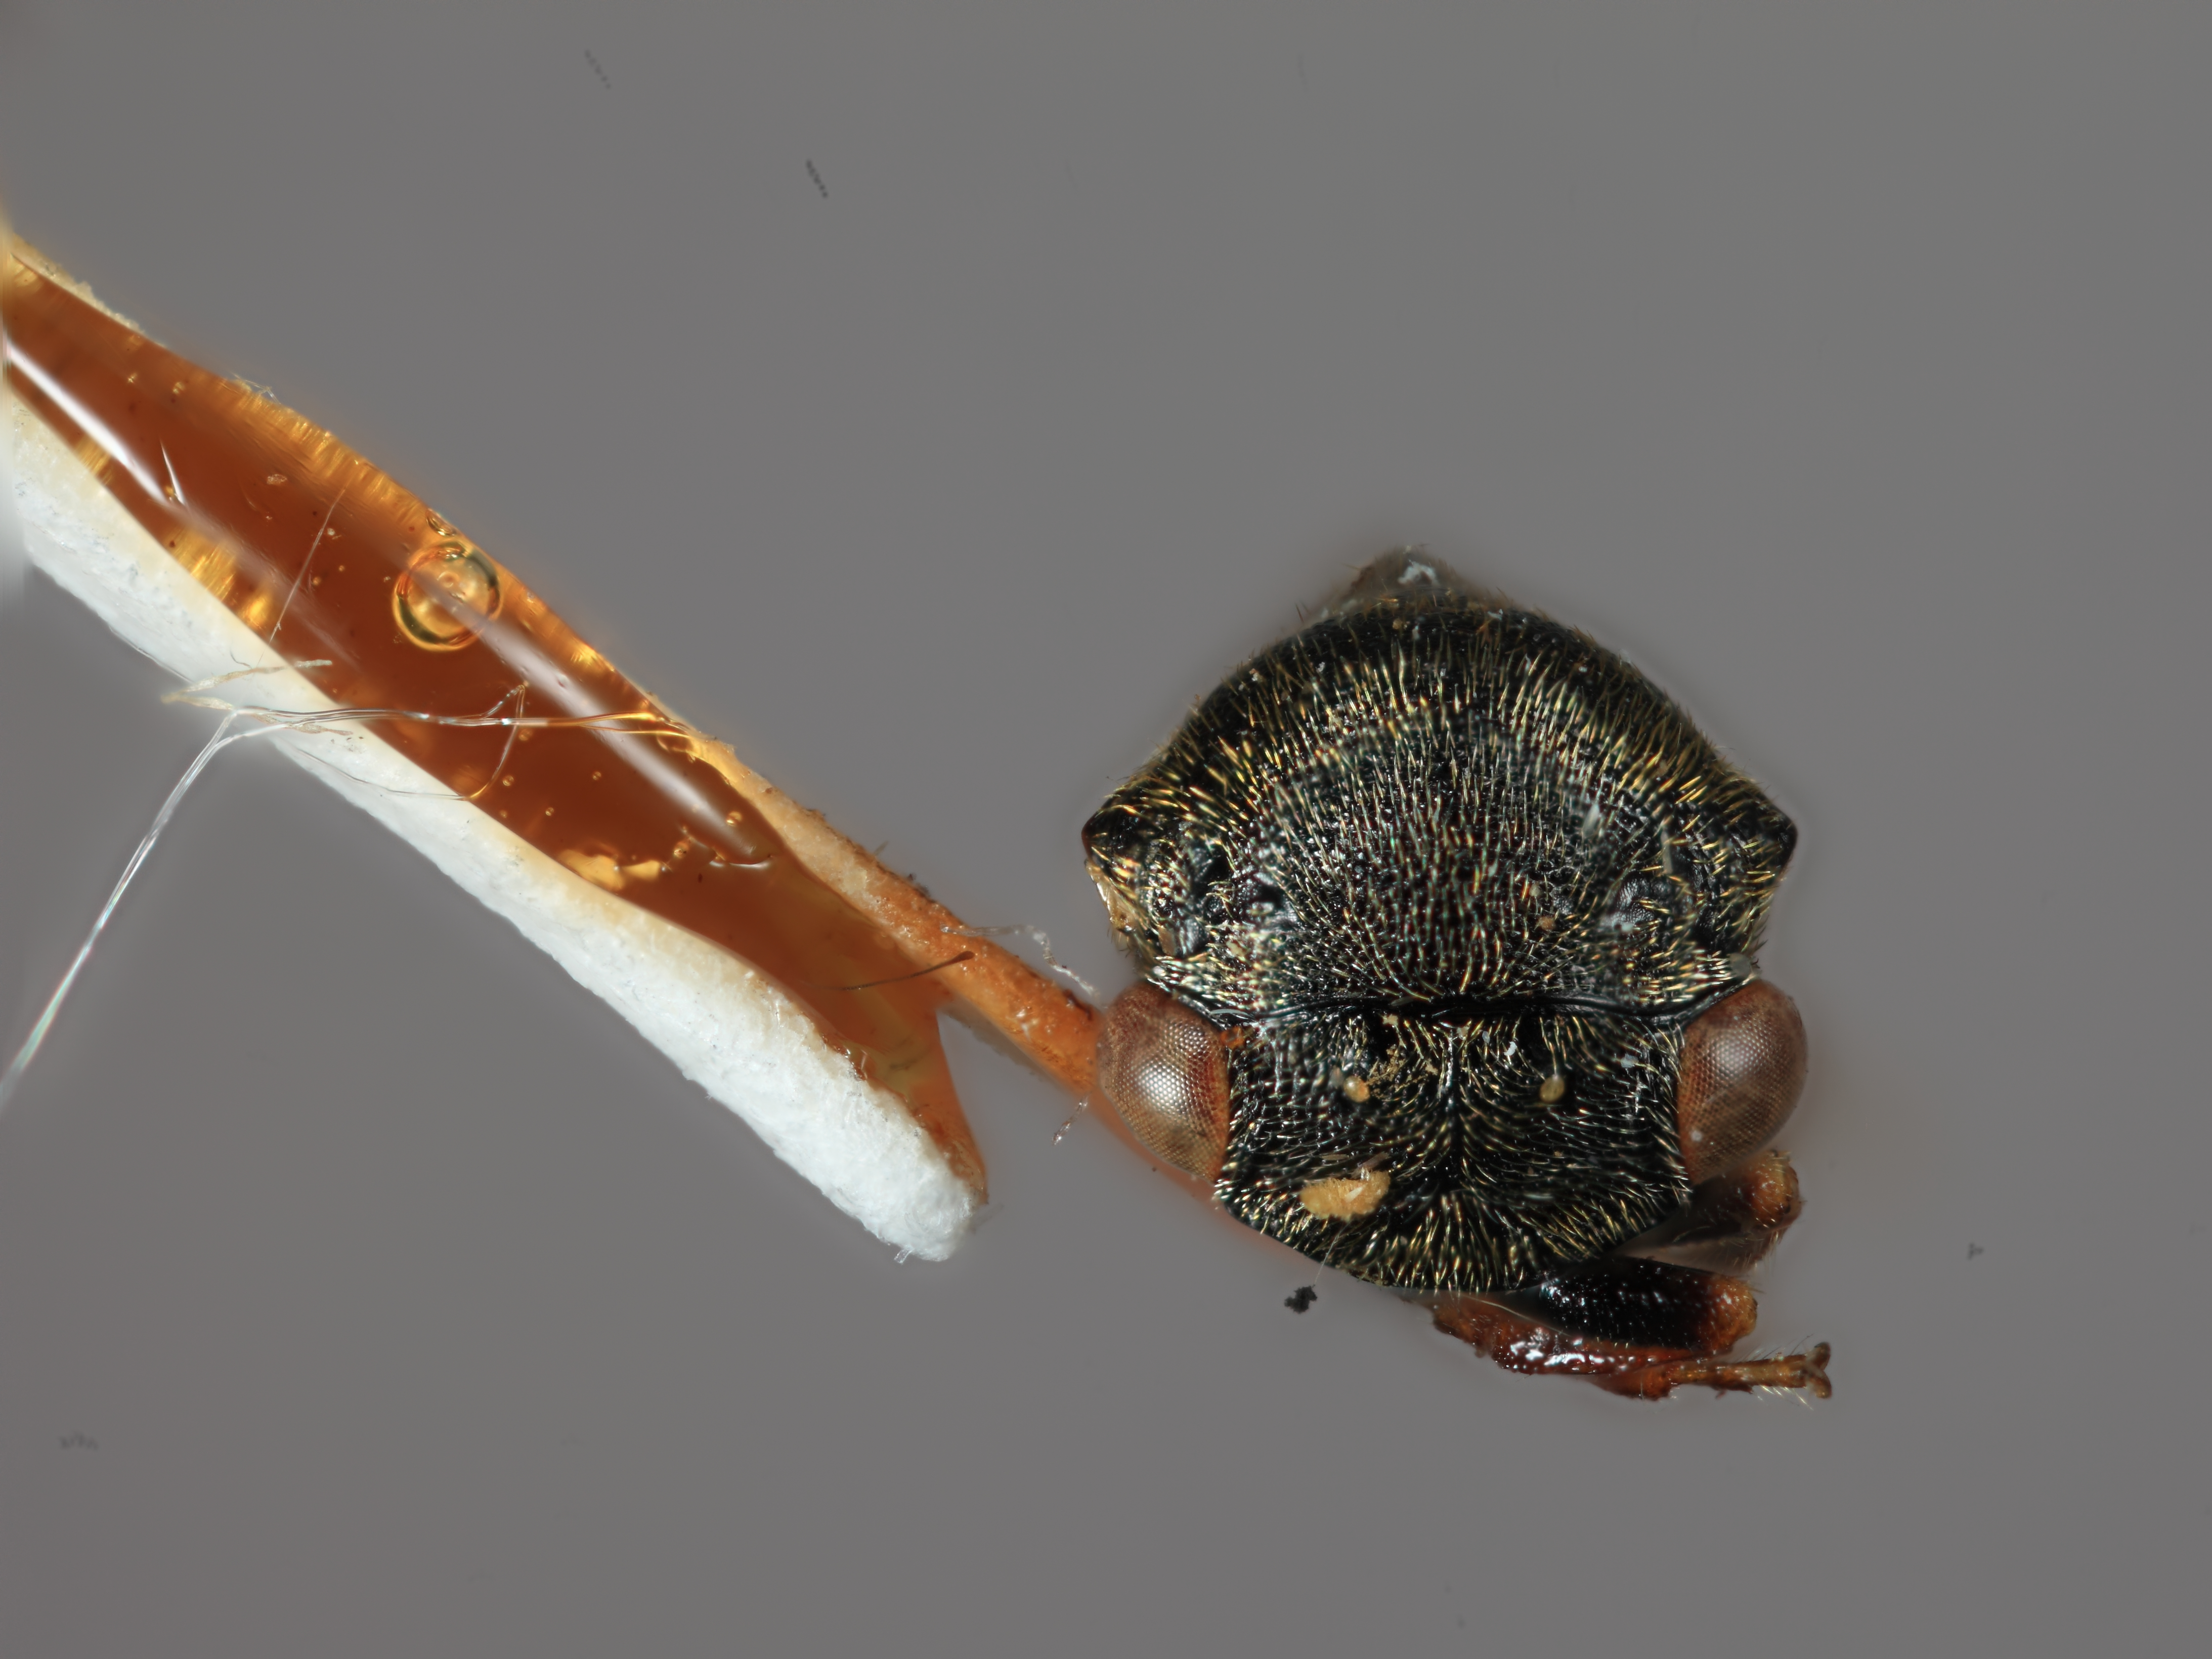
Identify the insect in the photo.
Cryptaspidia pilosa
